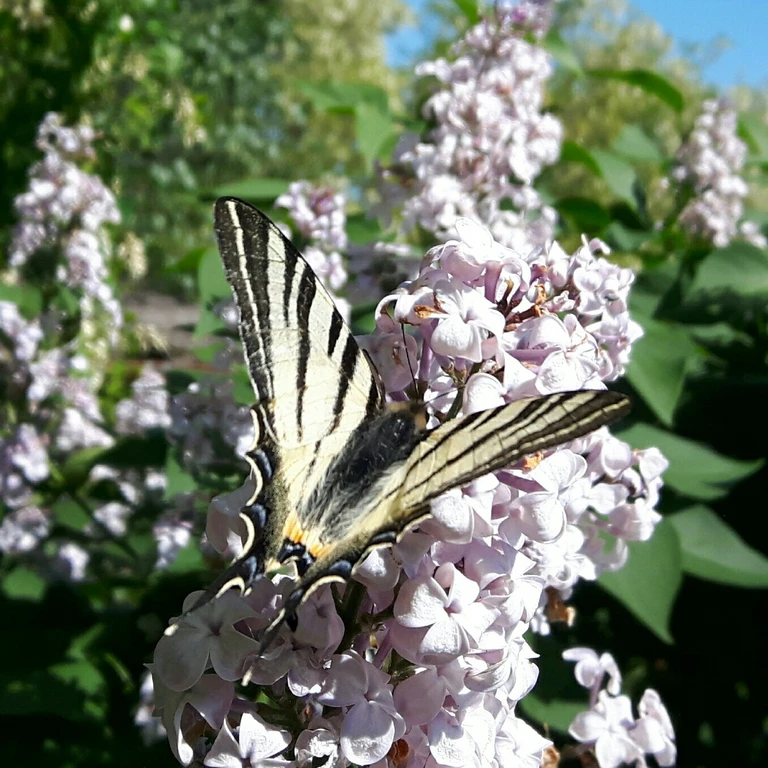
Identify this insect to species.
Iphiclides podalirius
